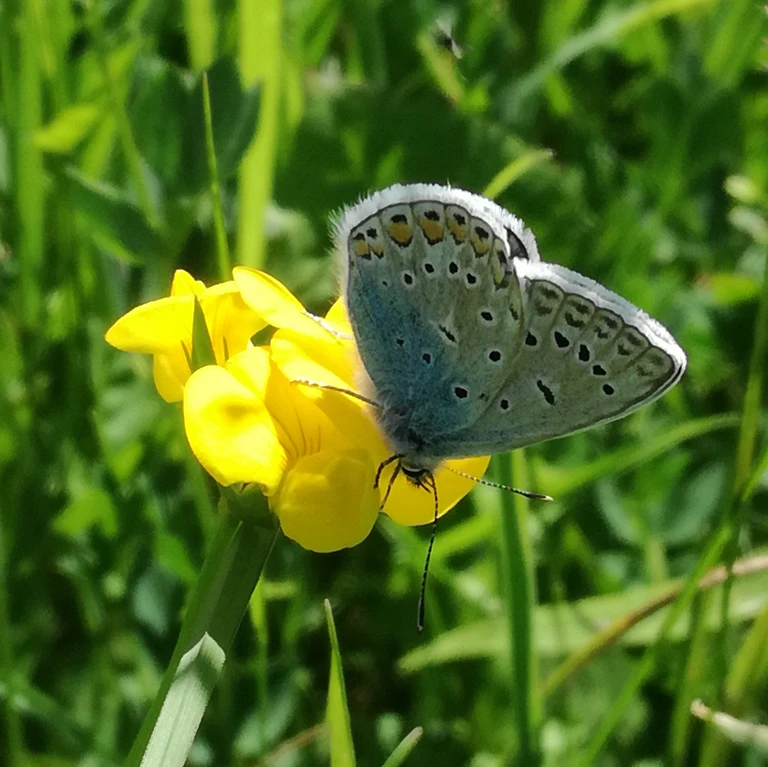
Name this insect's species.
Polyommatus icarus
